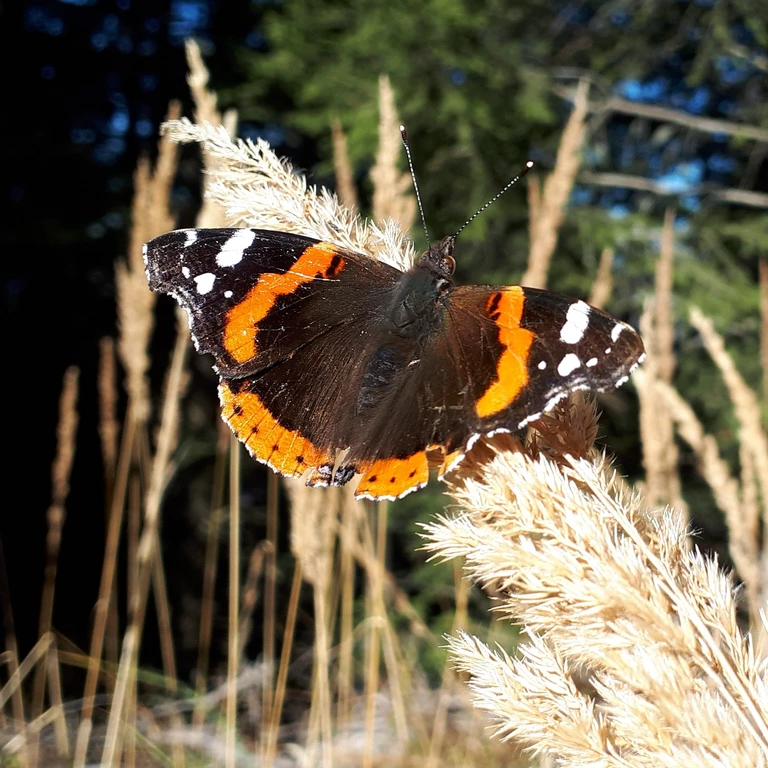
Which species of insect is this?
Vanessa atalanta
